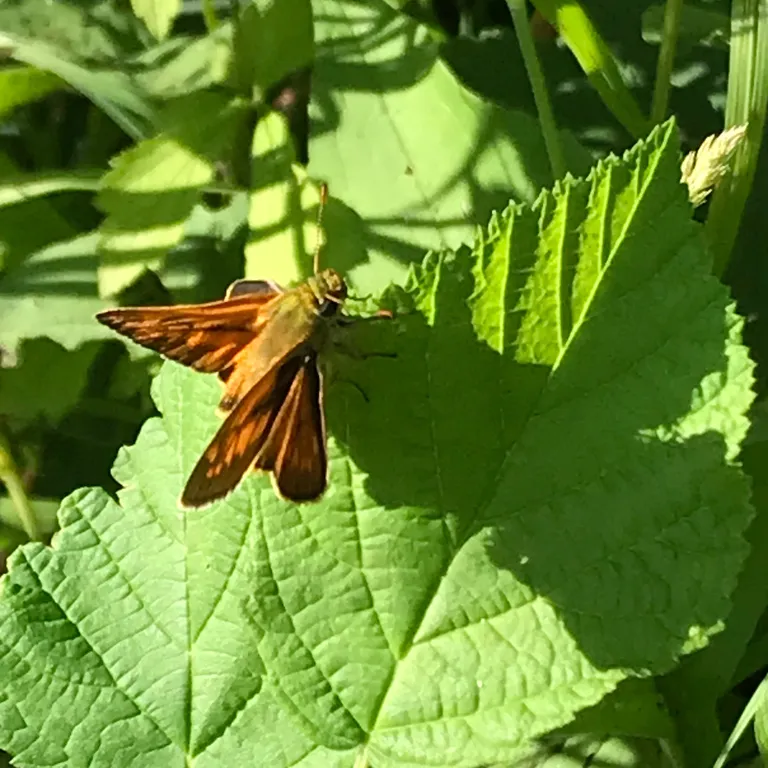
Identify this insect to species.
Ochlodes sylvanus (also Ochlodes venata)
